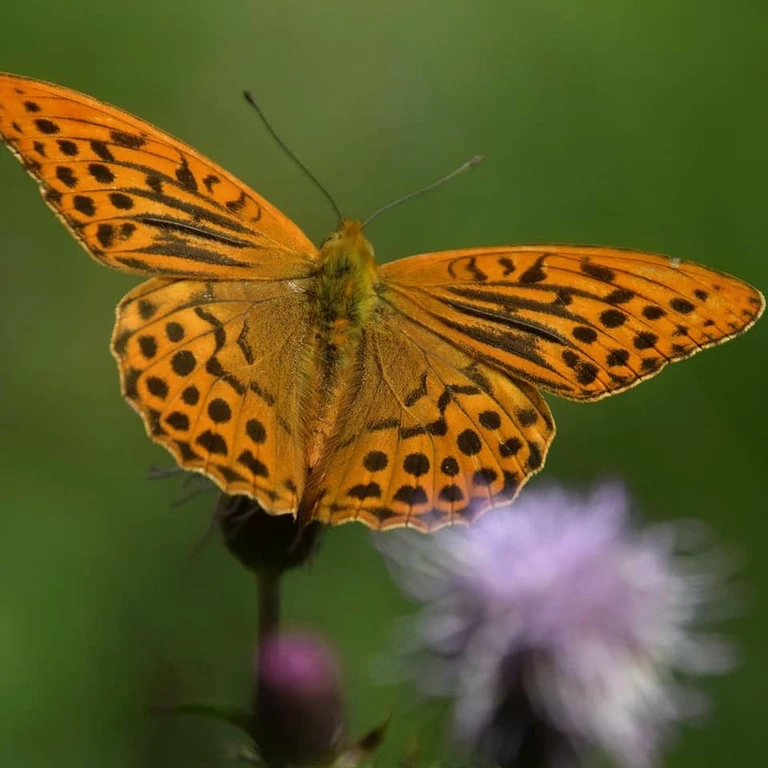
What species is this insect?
Argynnis paphia
